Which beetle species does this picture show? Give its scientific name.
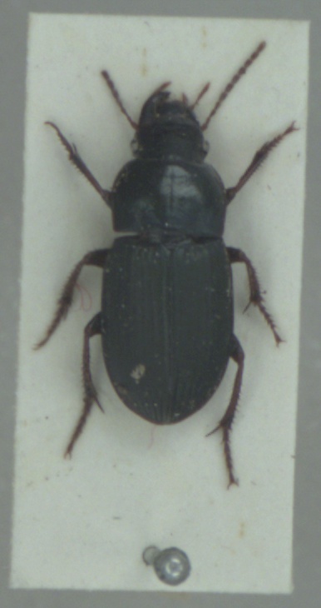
Harpalus rubripes
